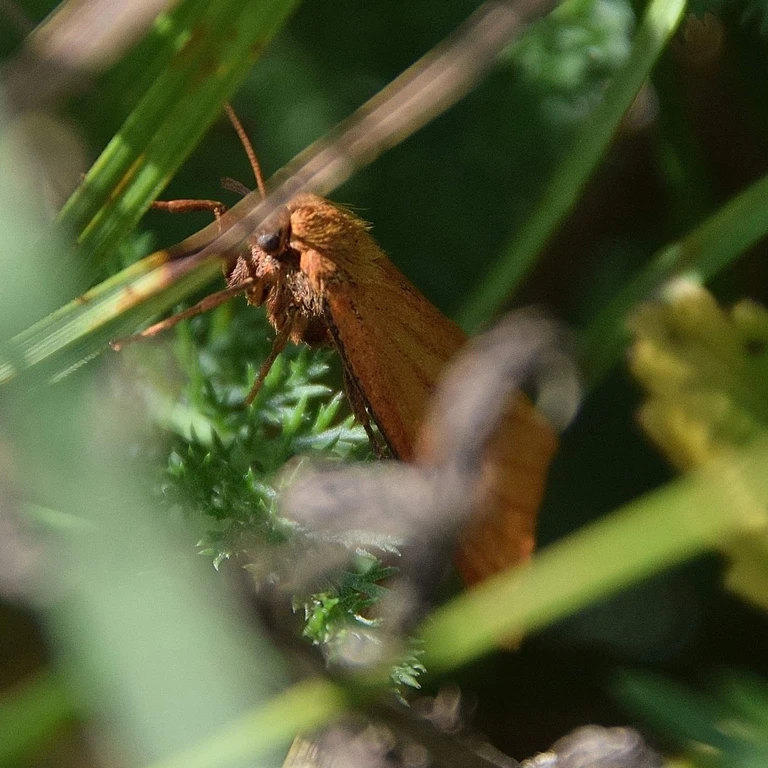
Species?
Diacrisia sannio
